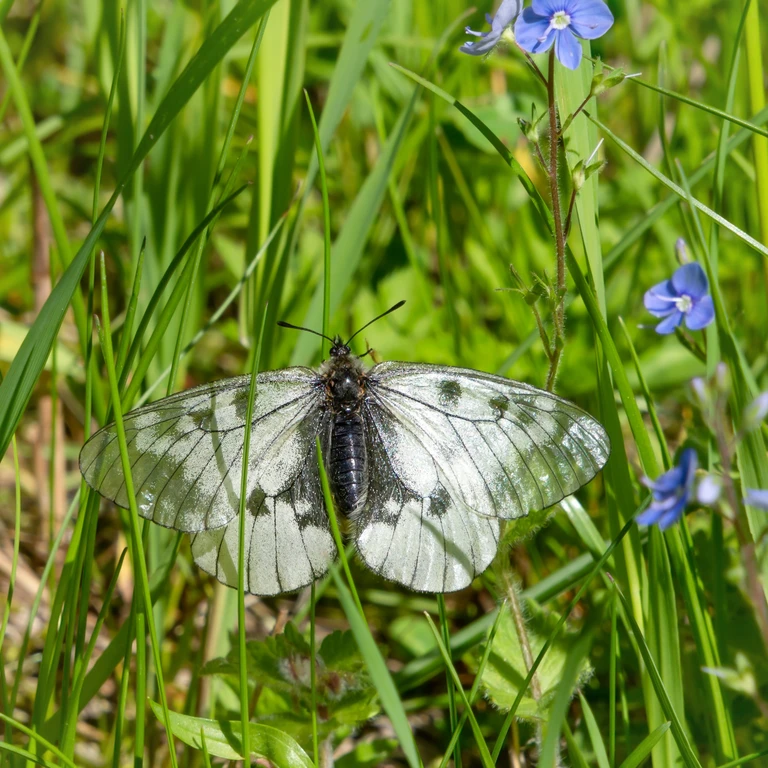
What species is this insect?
Parnassius mnemosyne
